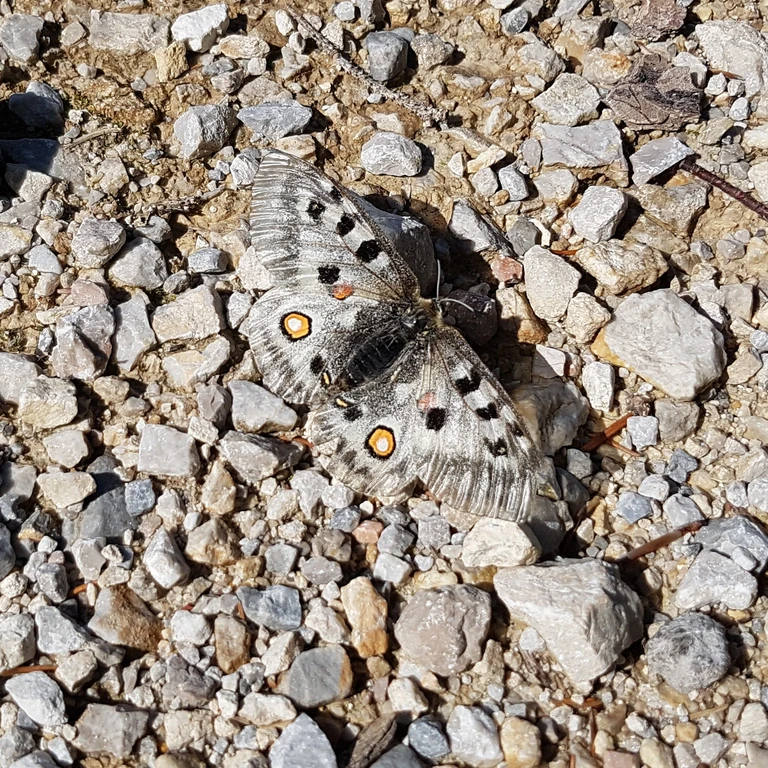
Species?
Parnassius apollo
